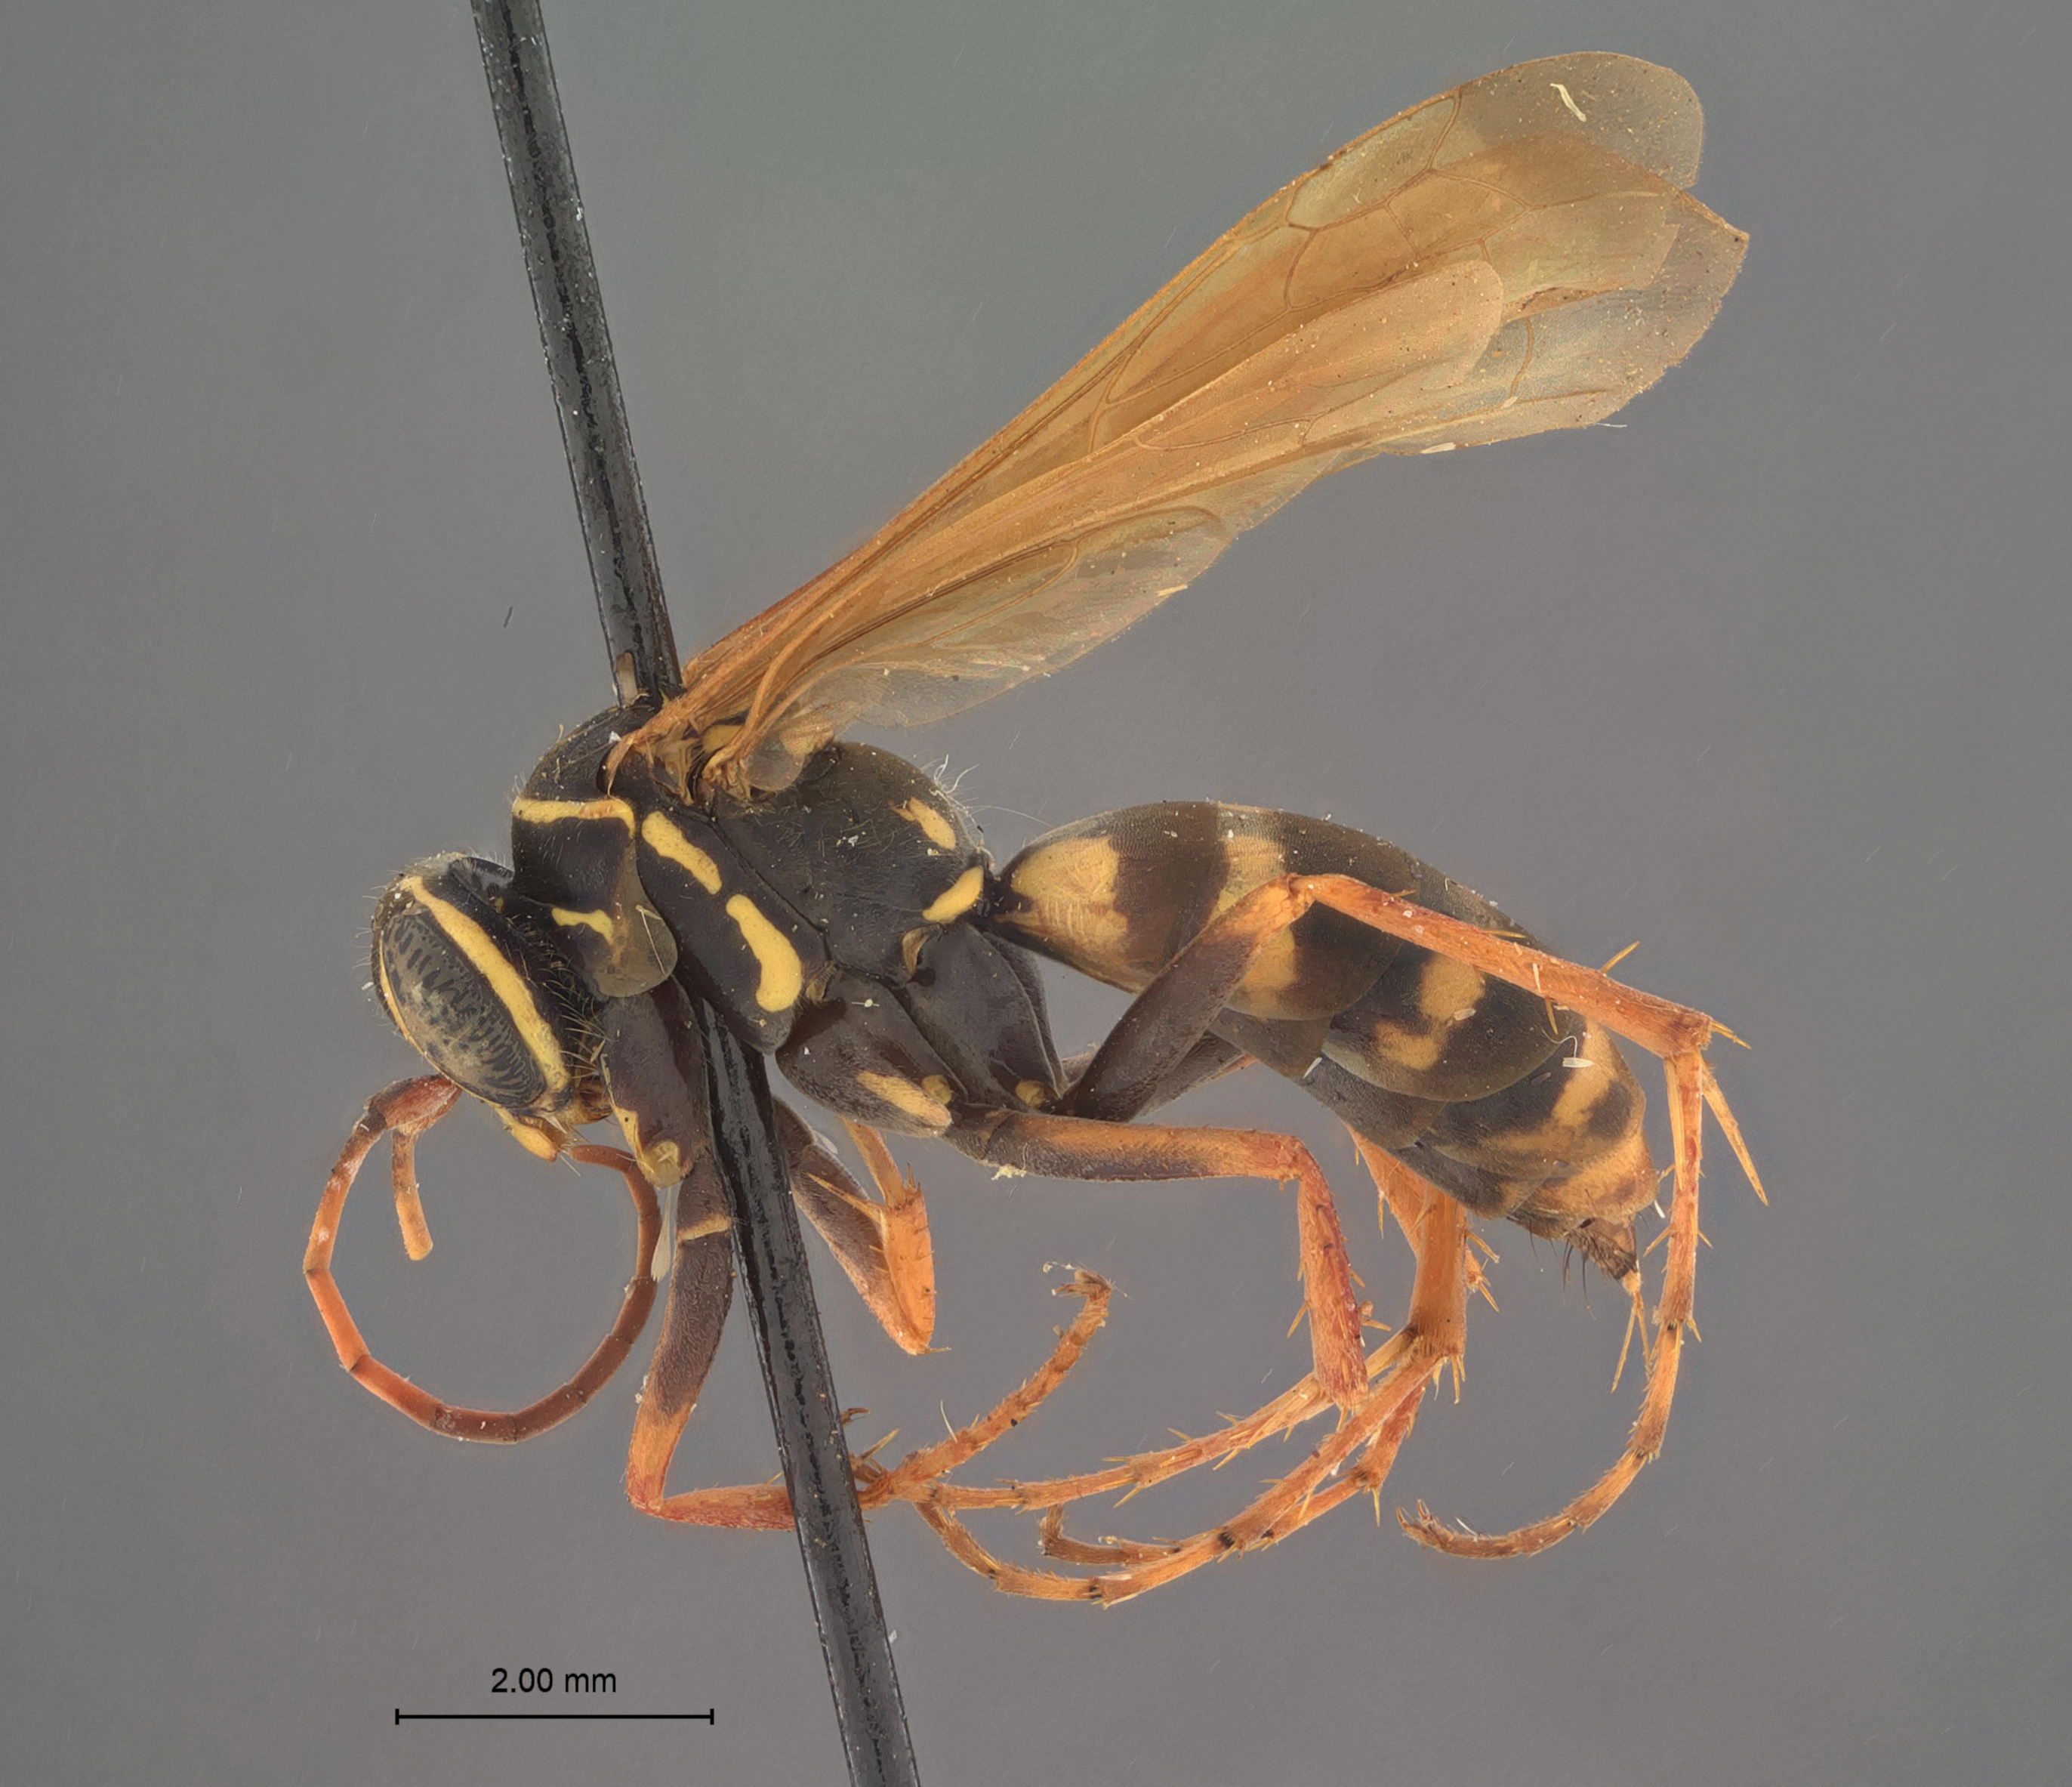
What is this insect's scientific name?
Batazonus hookeri
